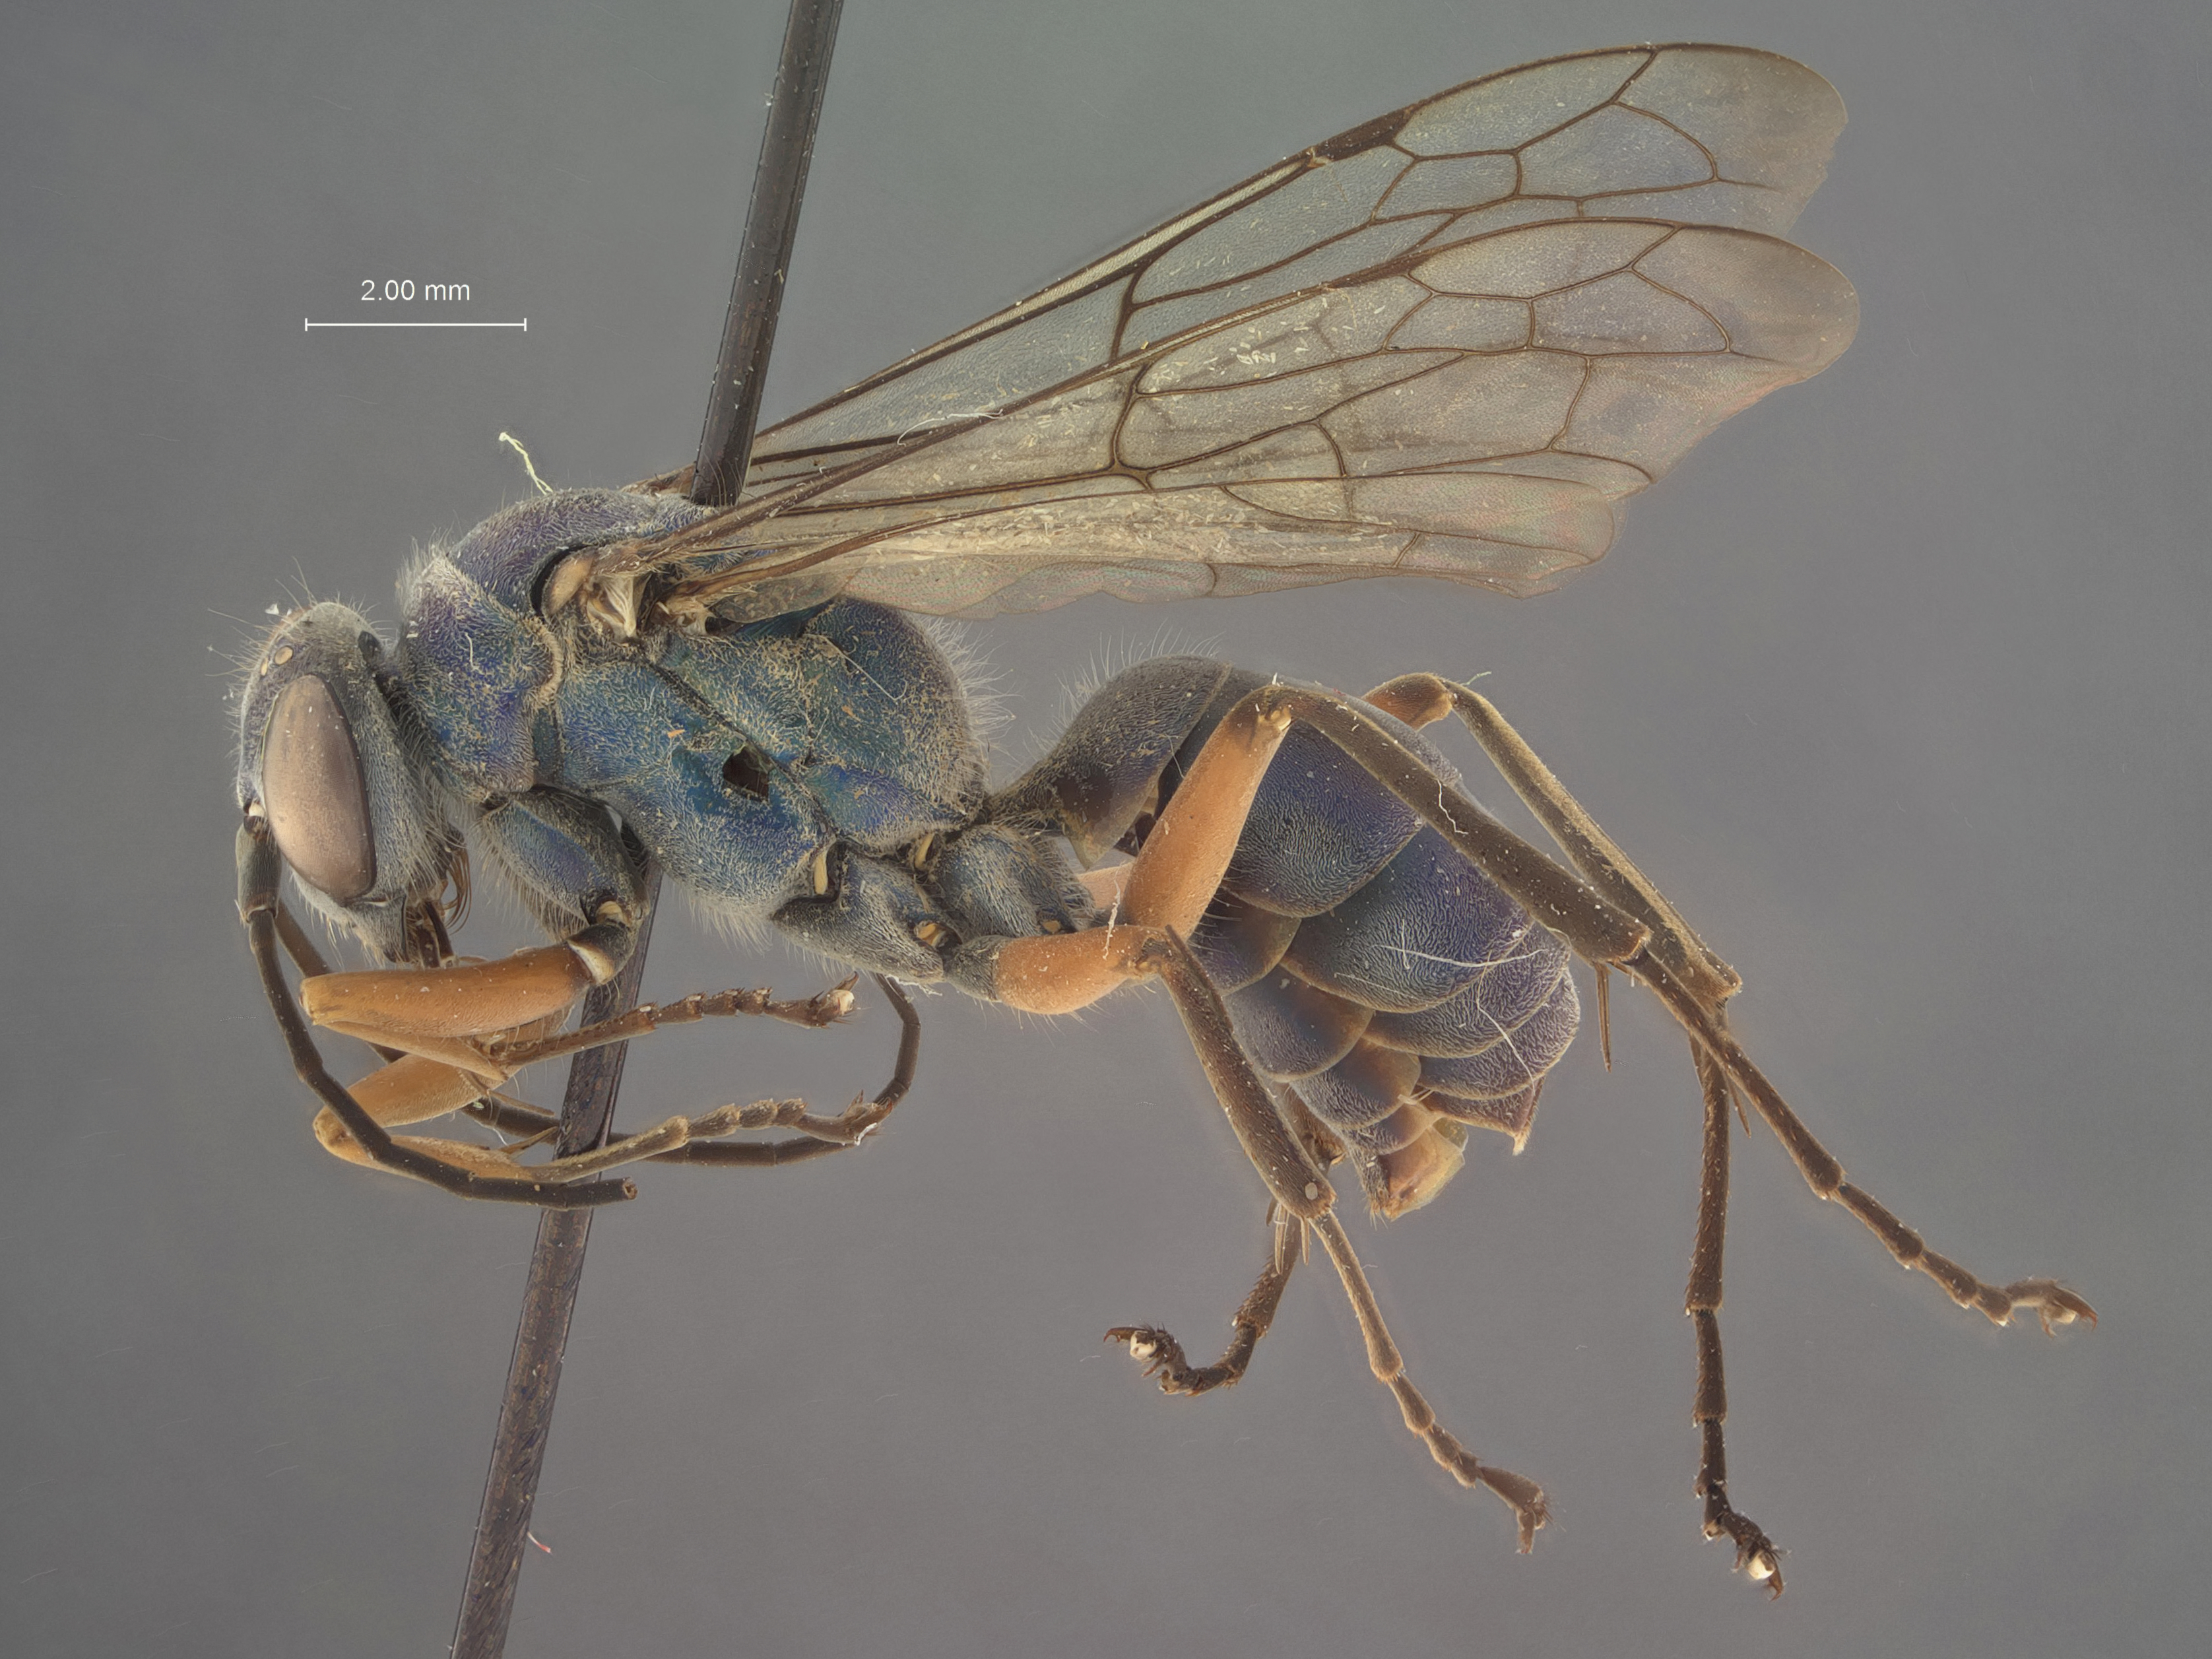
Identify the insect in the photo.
Auplopus grossus
